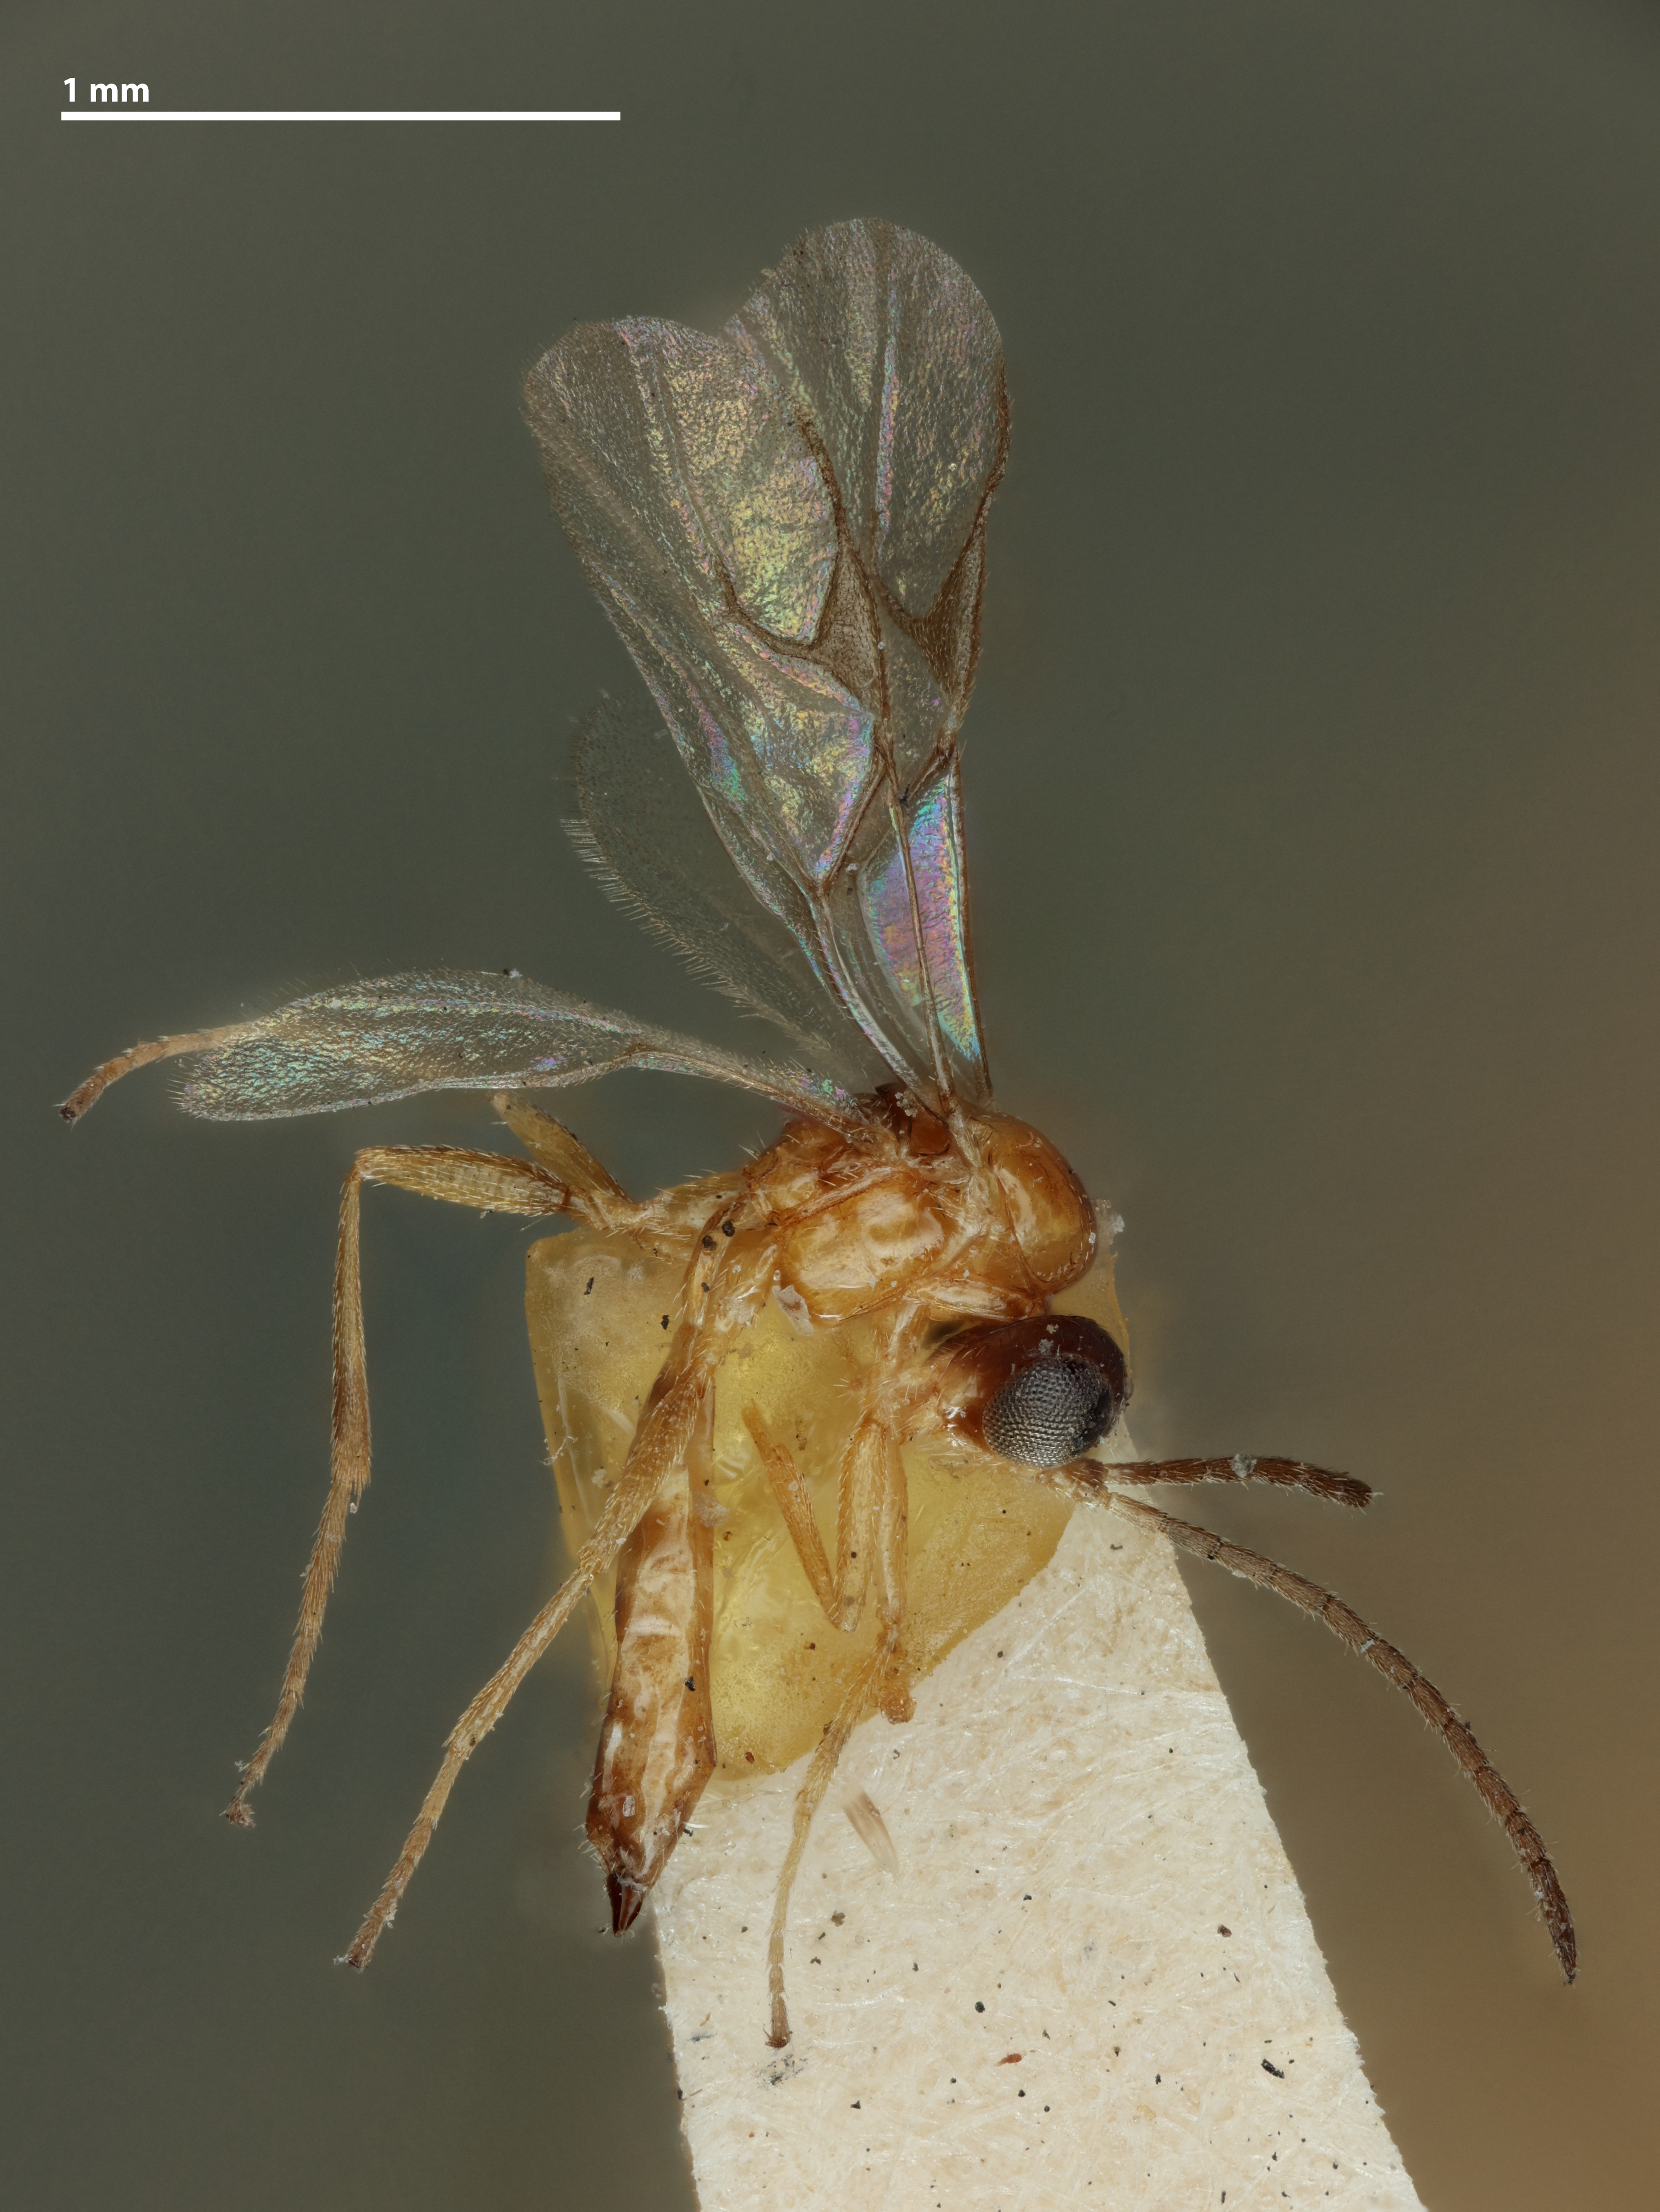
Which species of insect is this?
Lysiphlebus flavidus
